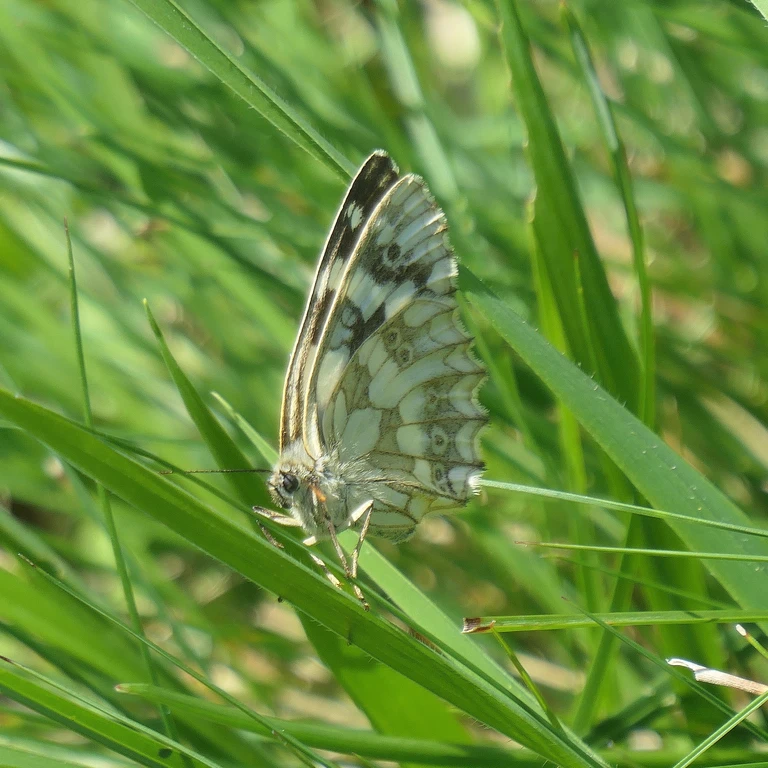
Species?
Melanargia galathea
